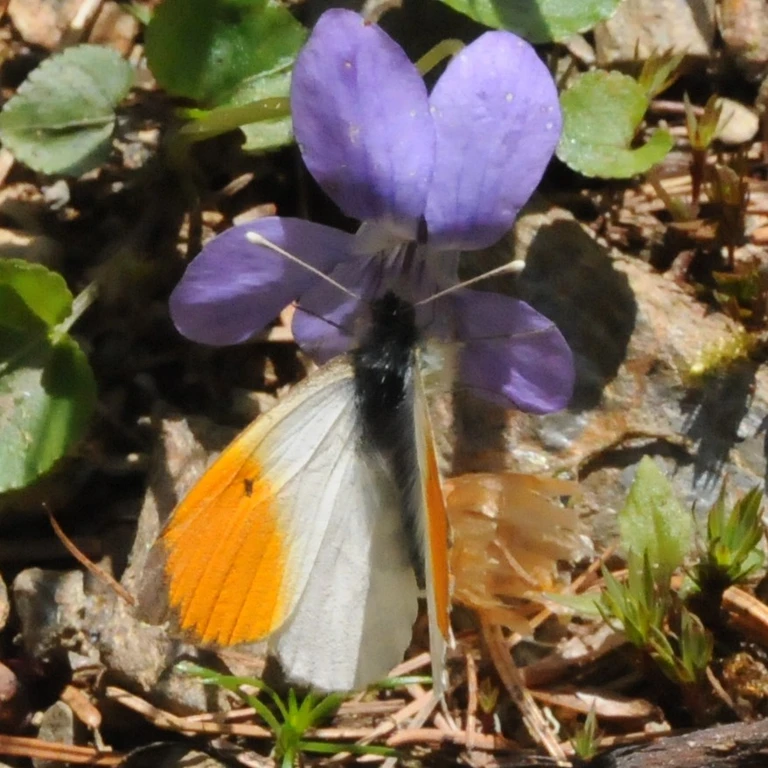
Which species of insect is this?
Anthocharis cardamines
